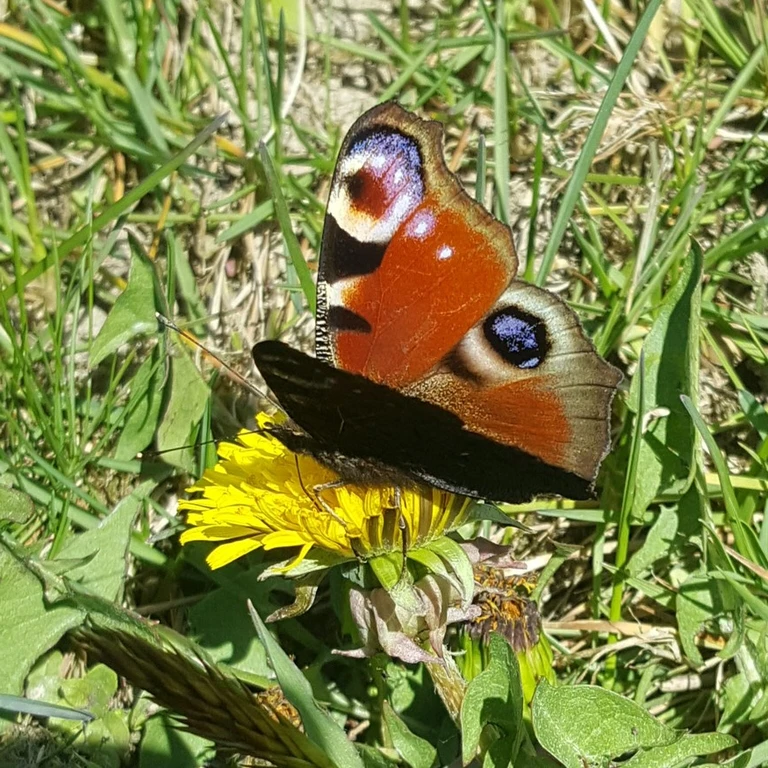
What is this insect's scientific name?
Aglais io
